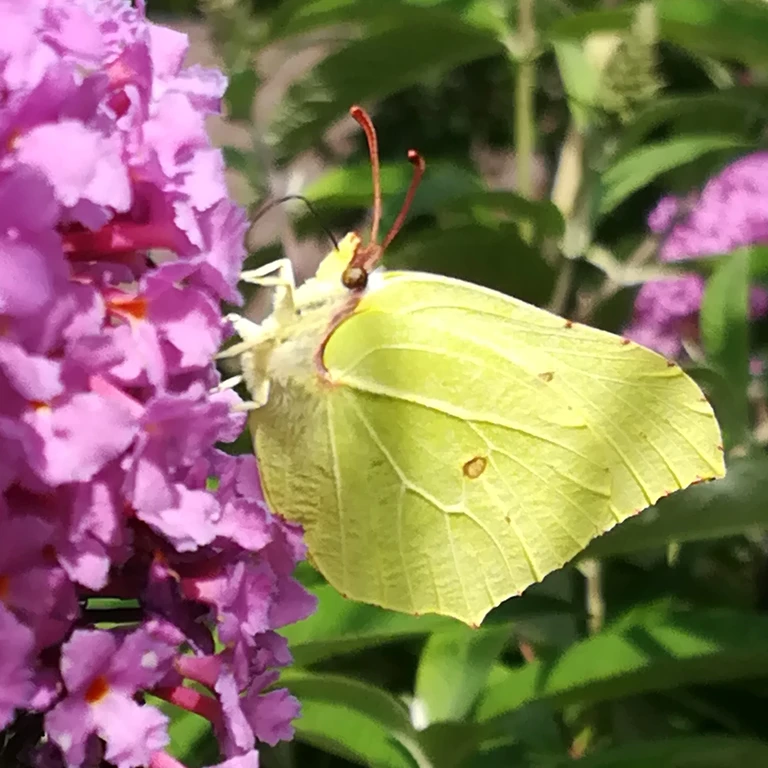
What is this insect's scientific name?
Gonepteryx rhamni
